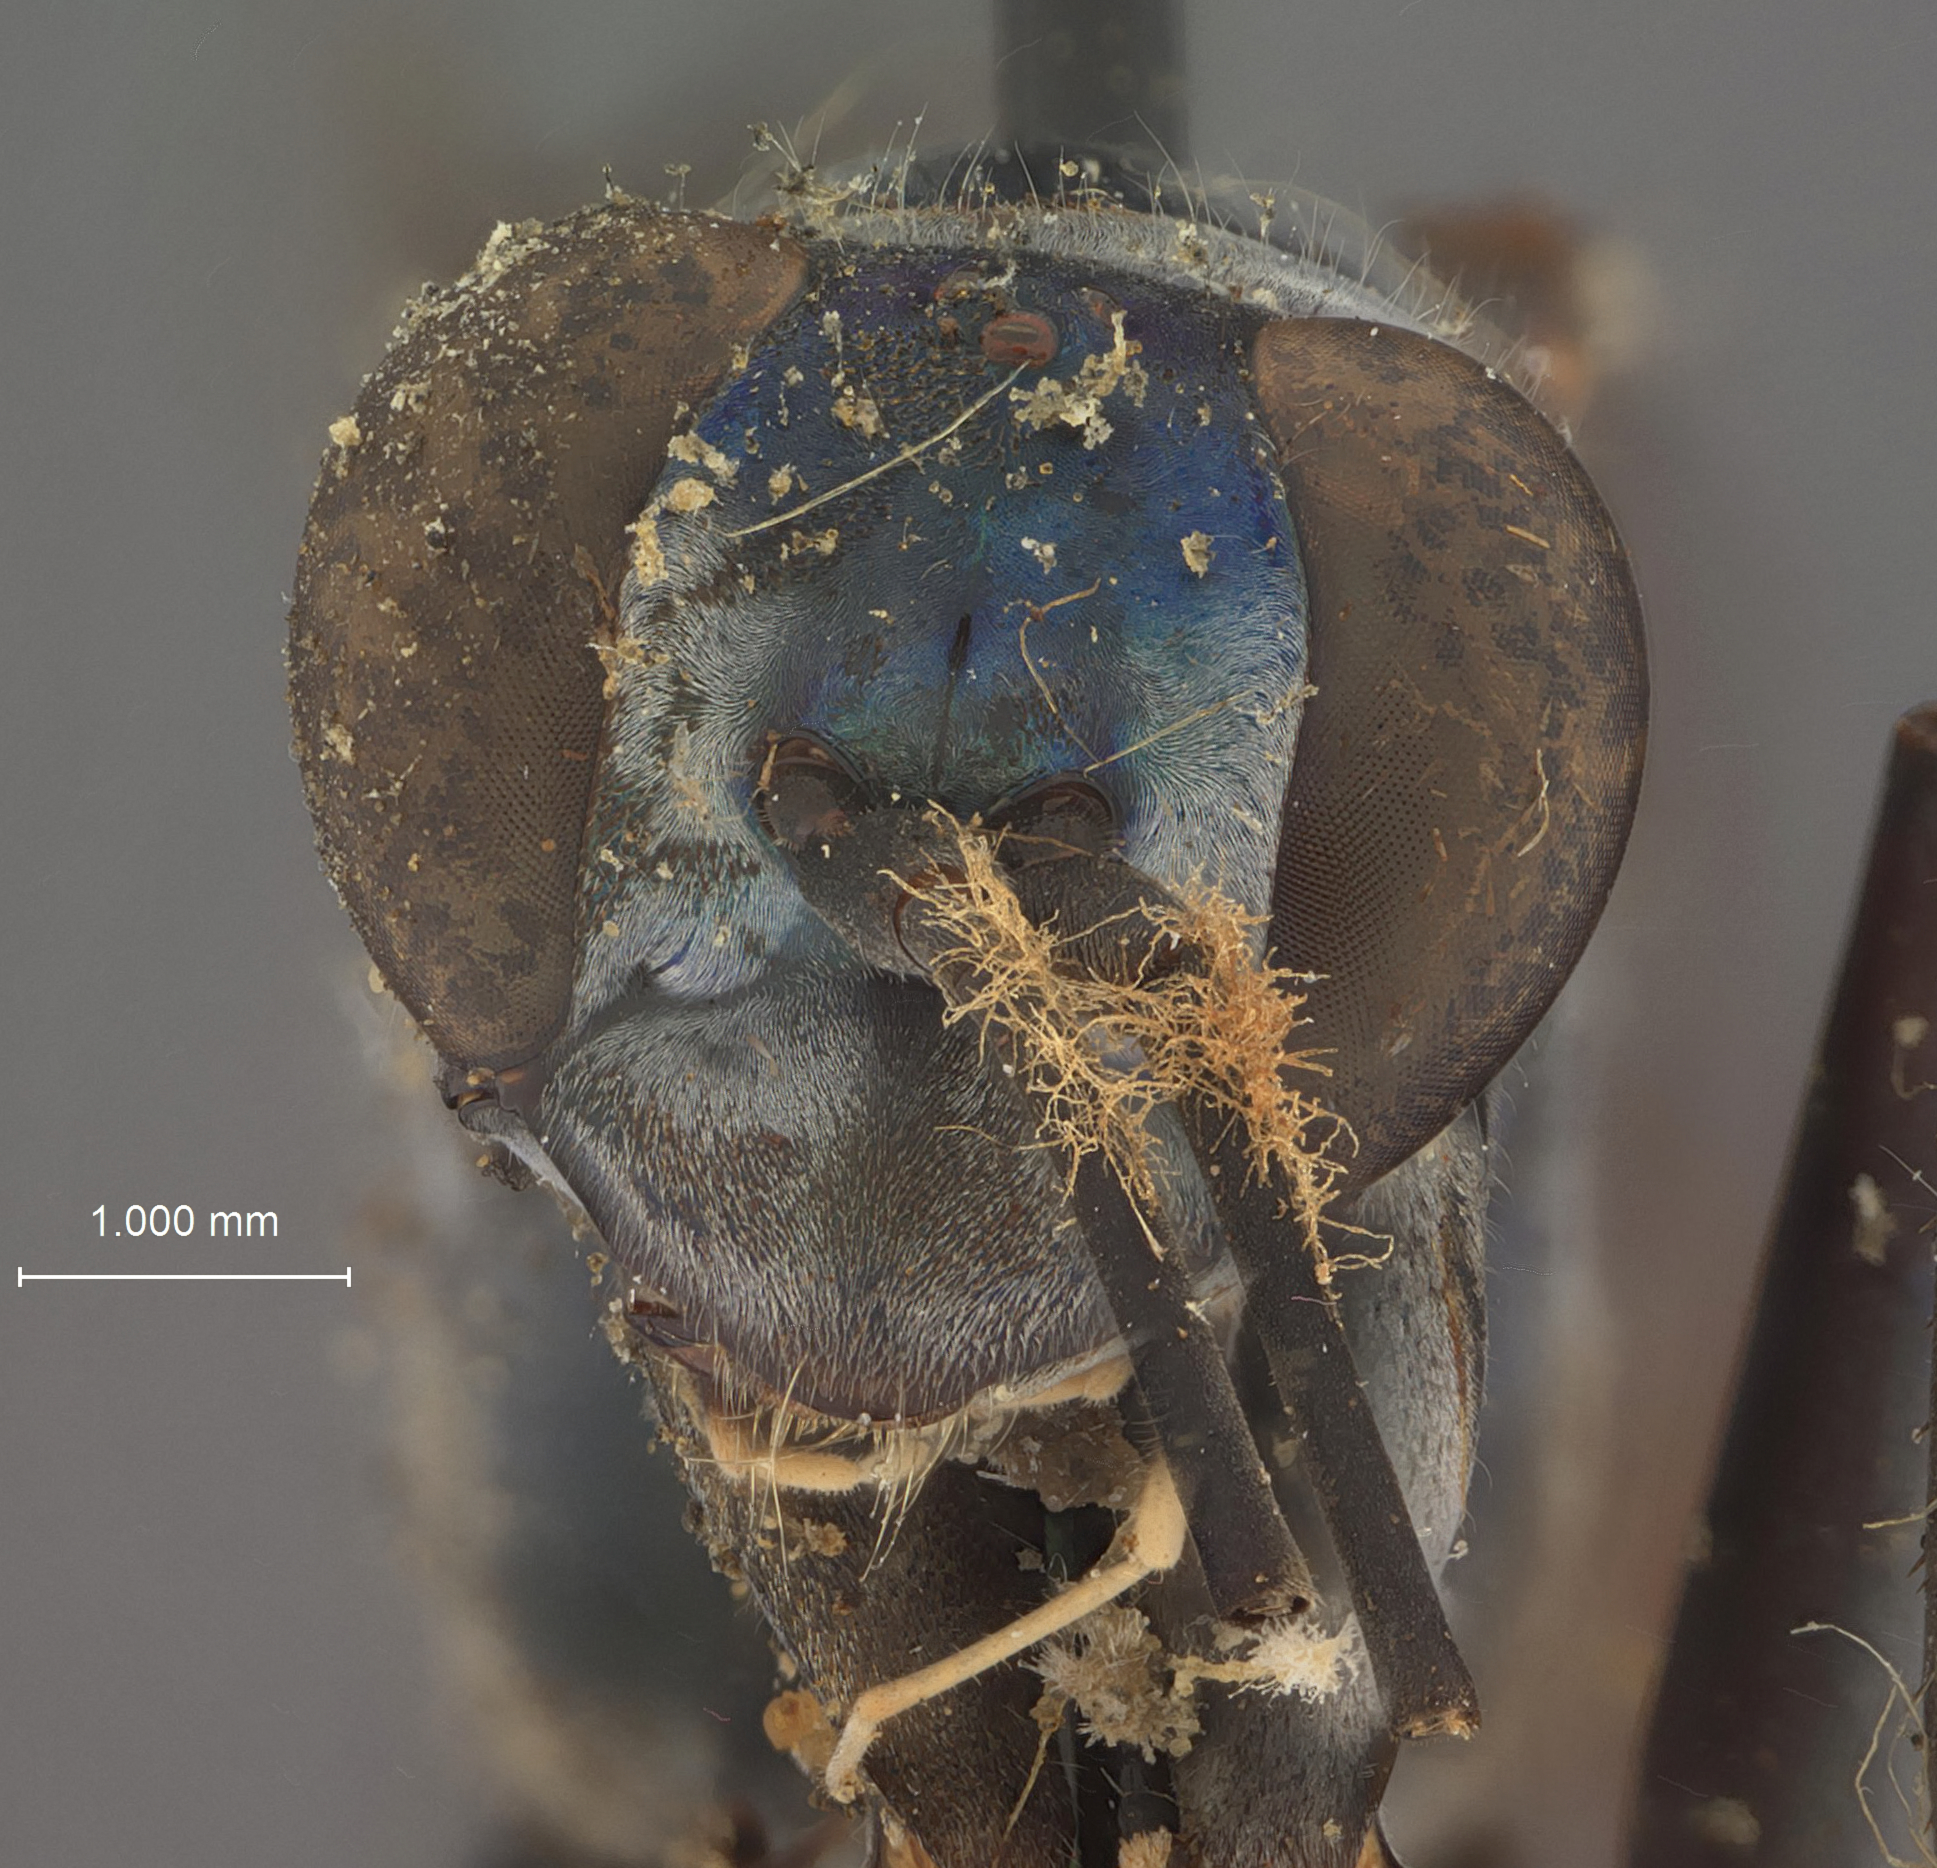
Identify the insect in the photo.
Phanagenia guernini
